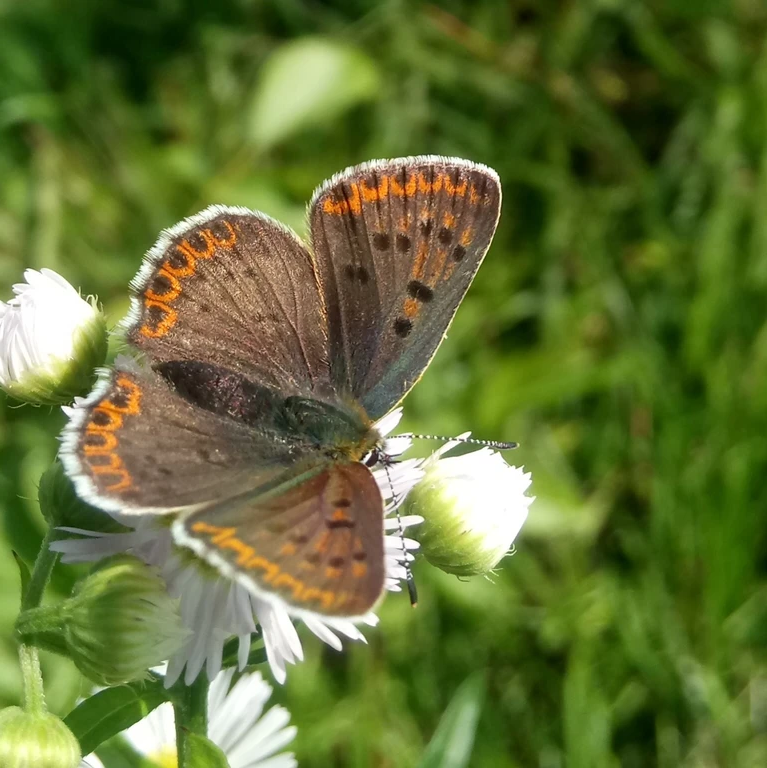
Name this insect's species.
Lycaena tityrus (also Loweia tityrus)
